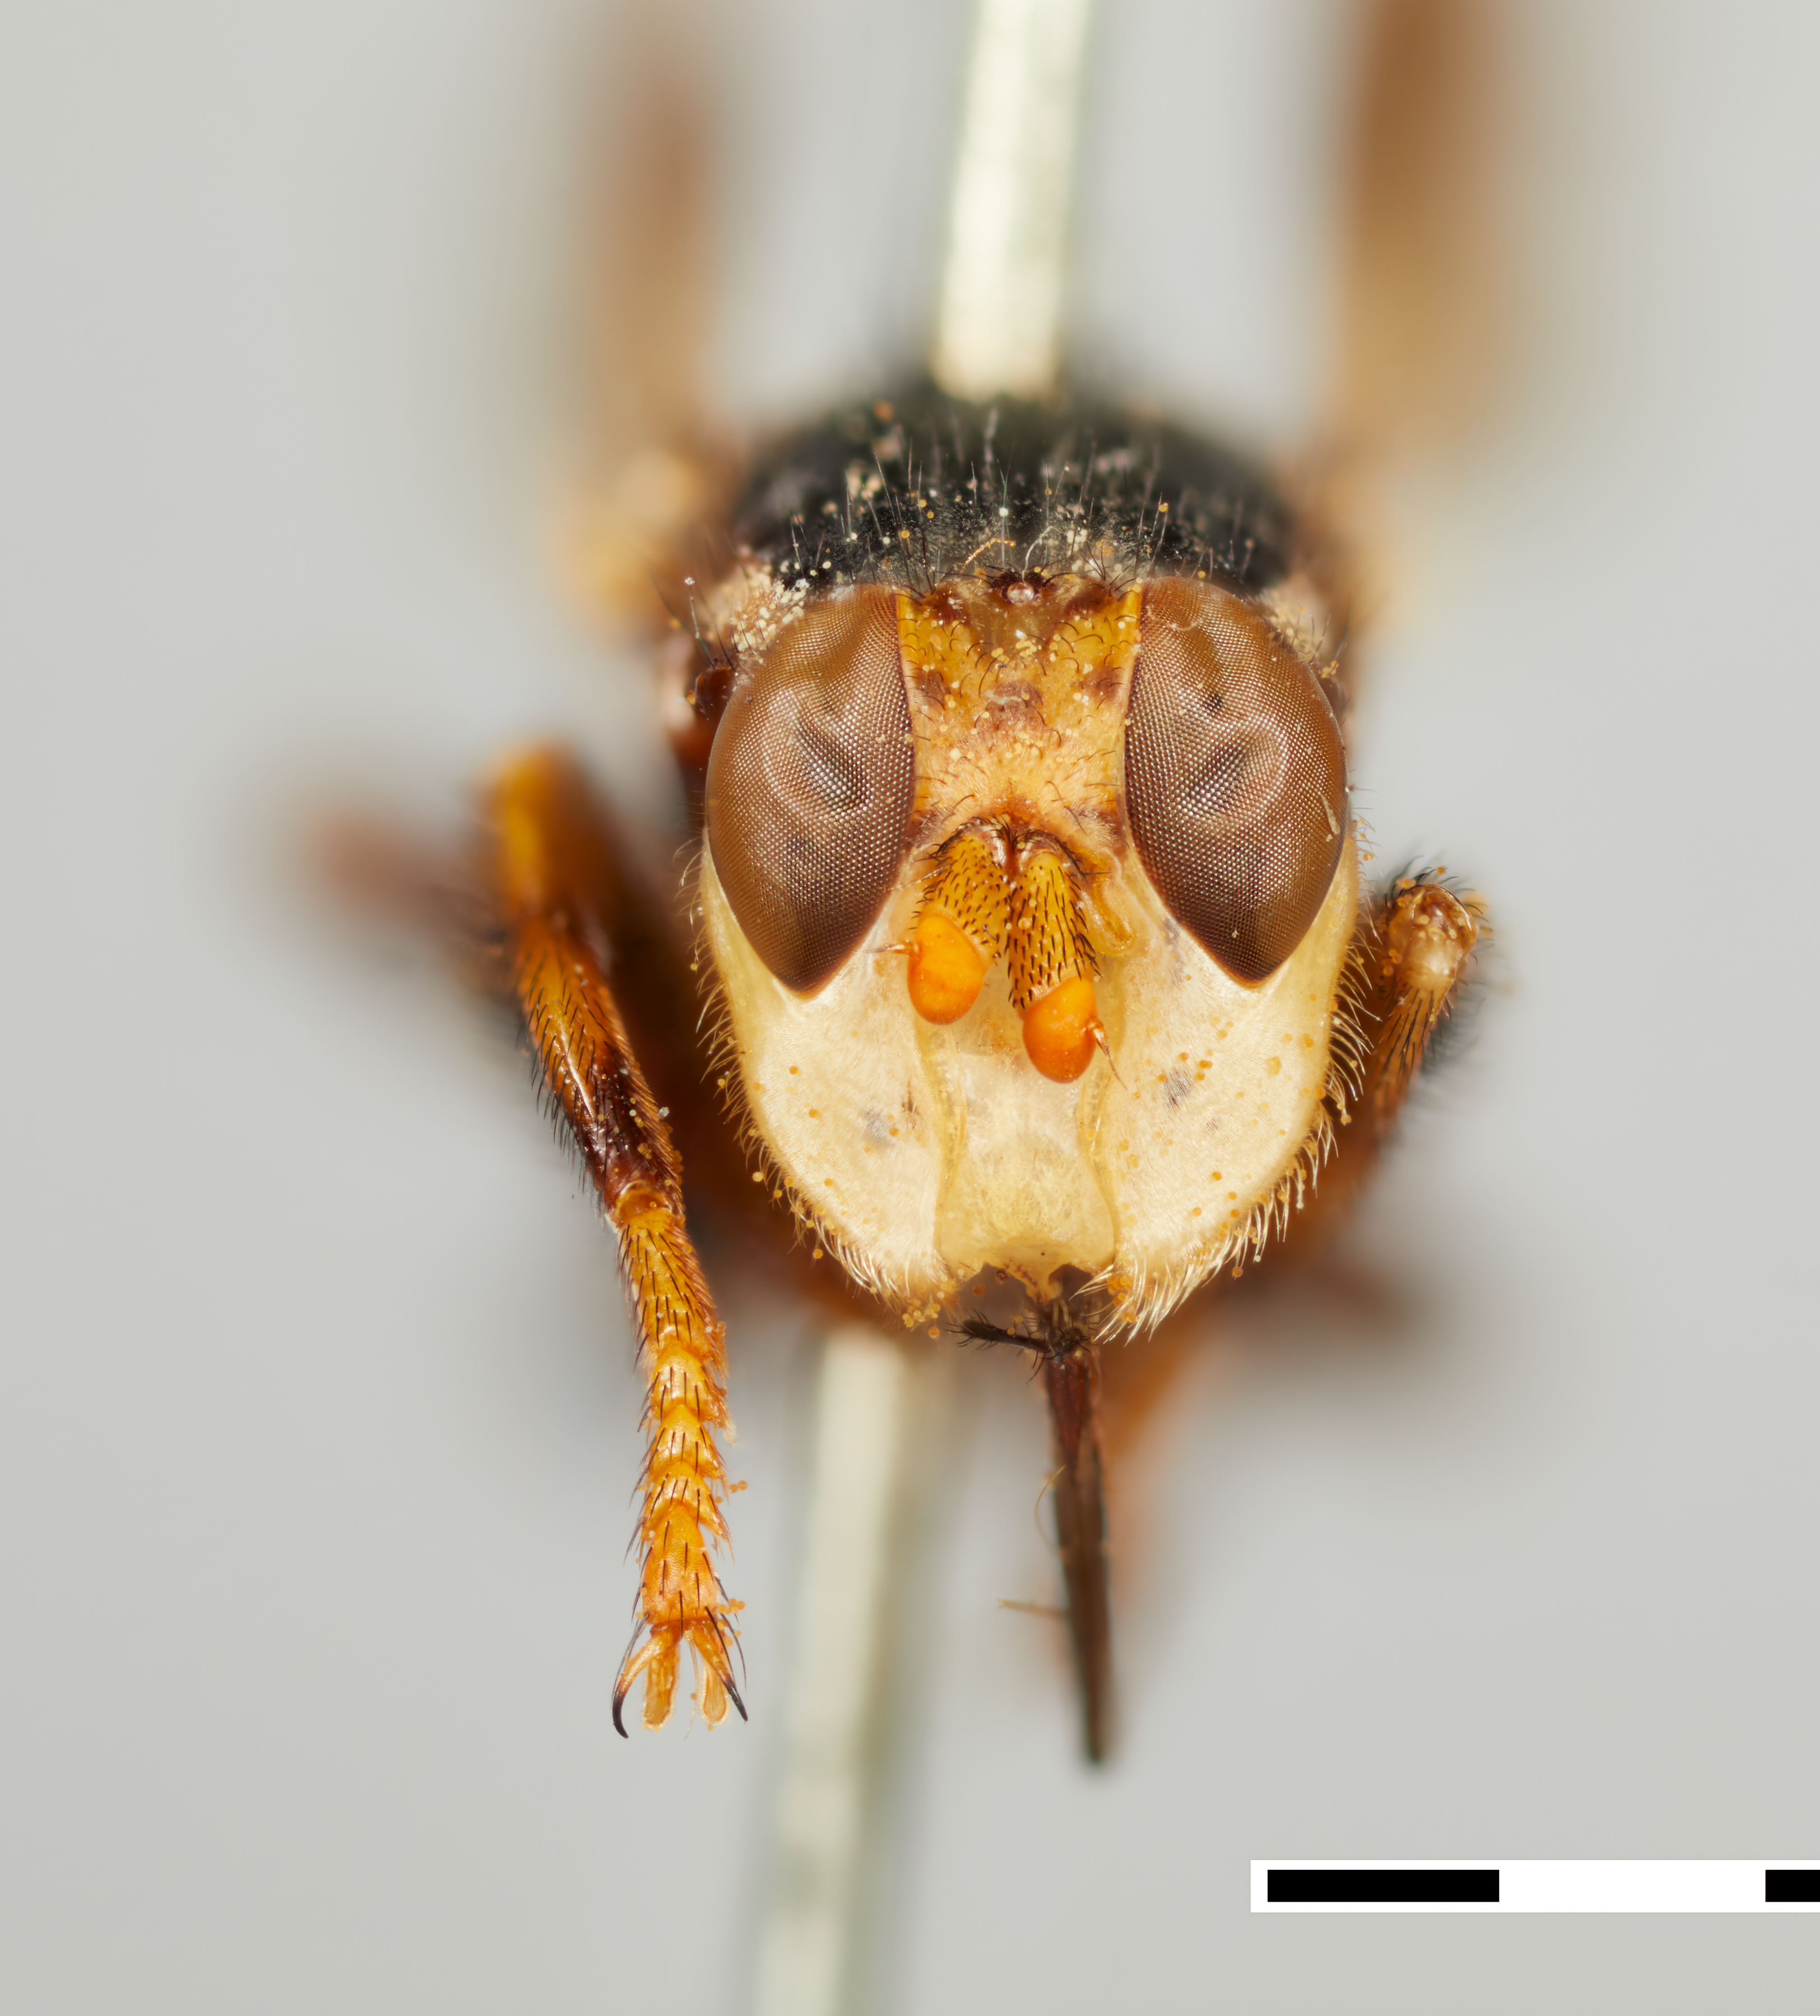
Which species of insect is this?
Myopa fenestrata
